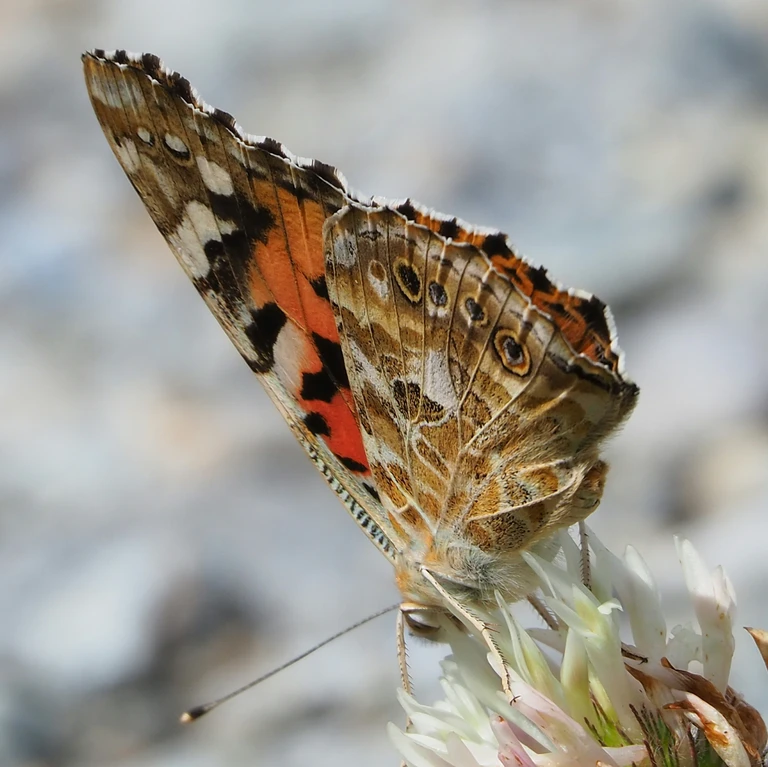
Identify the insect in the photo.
Vanessa cardui
